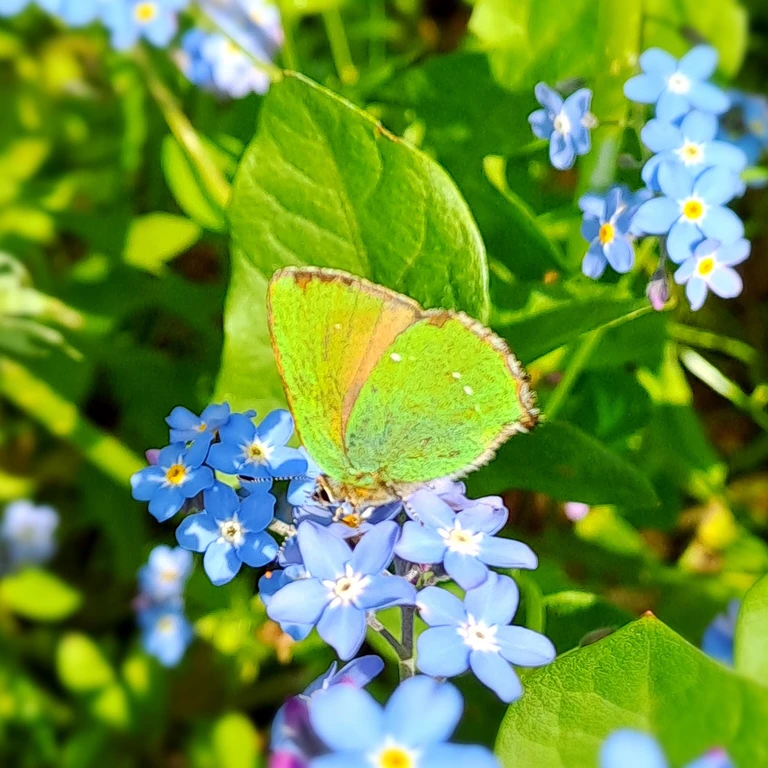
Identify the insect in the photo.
Callophrys rubi
